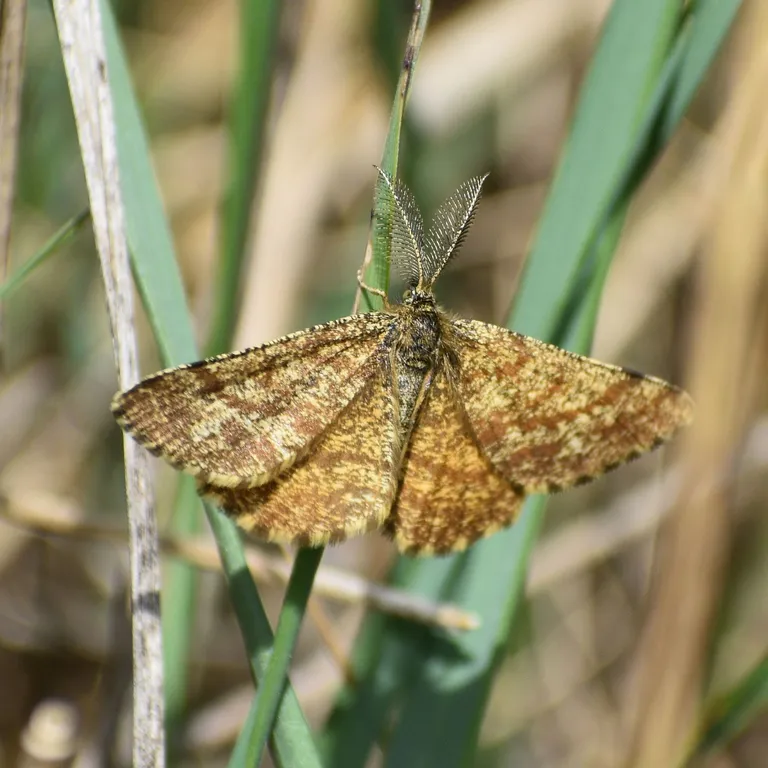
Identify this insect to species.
Ematurga atomaria
